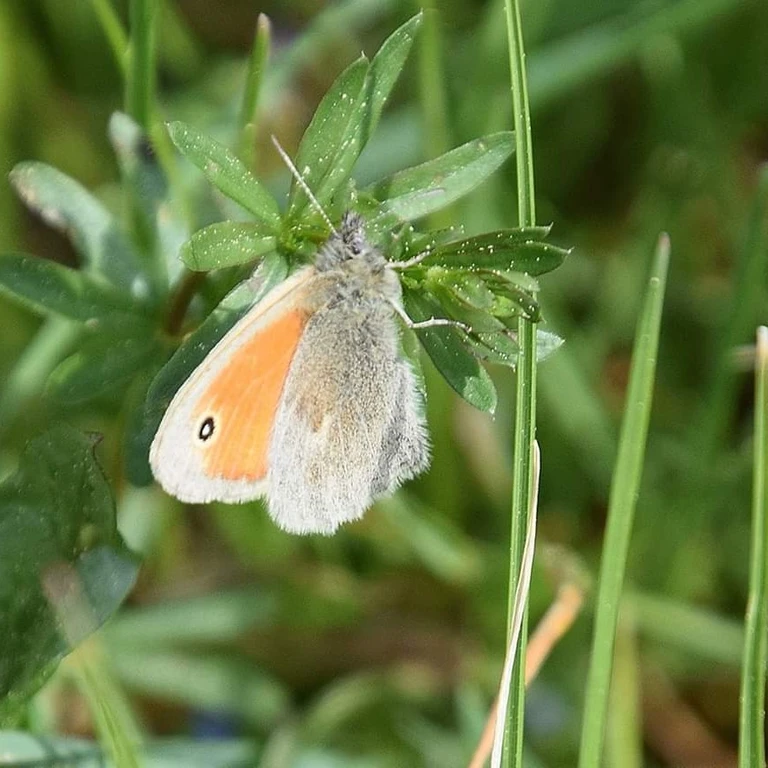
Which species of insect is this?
Coenonympha pamphilus
